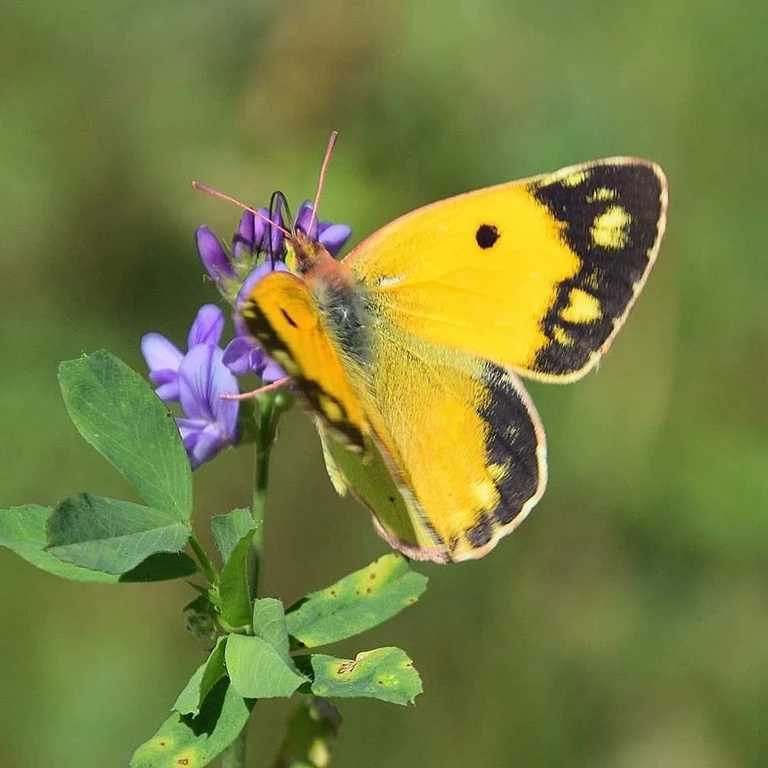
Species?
Colias croceus
